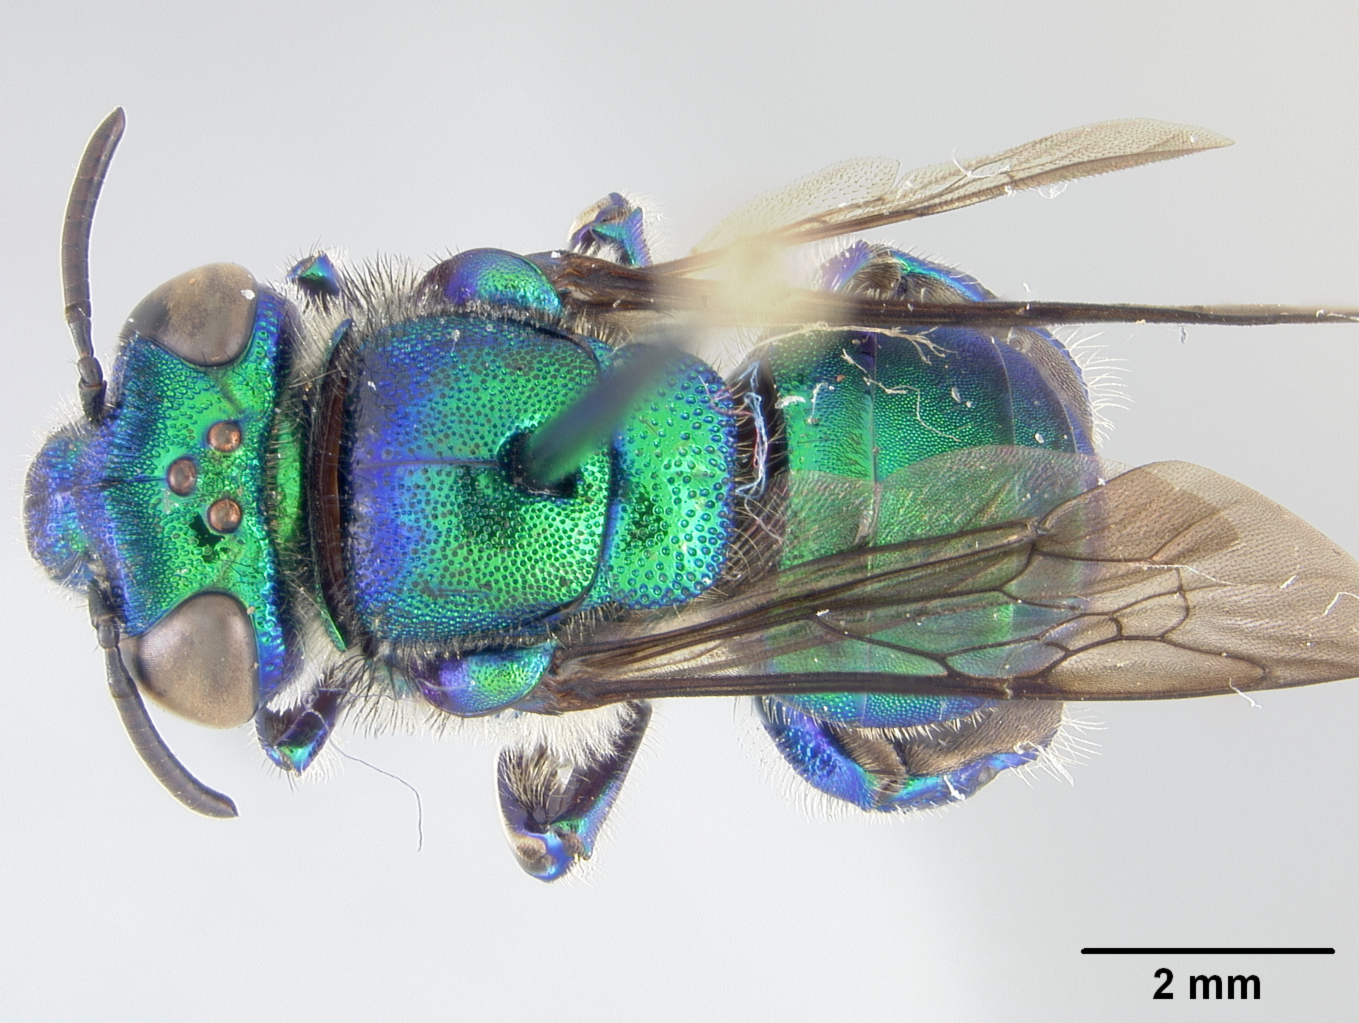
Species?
Euglossa parvula
